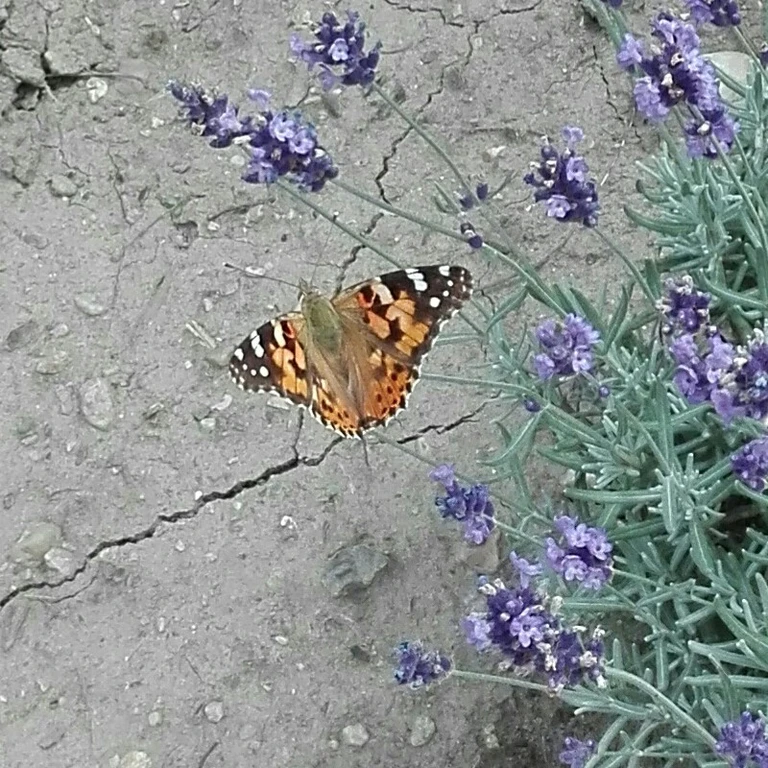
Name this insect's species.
Vanessa cardui
